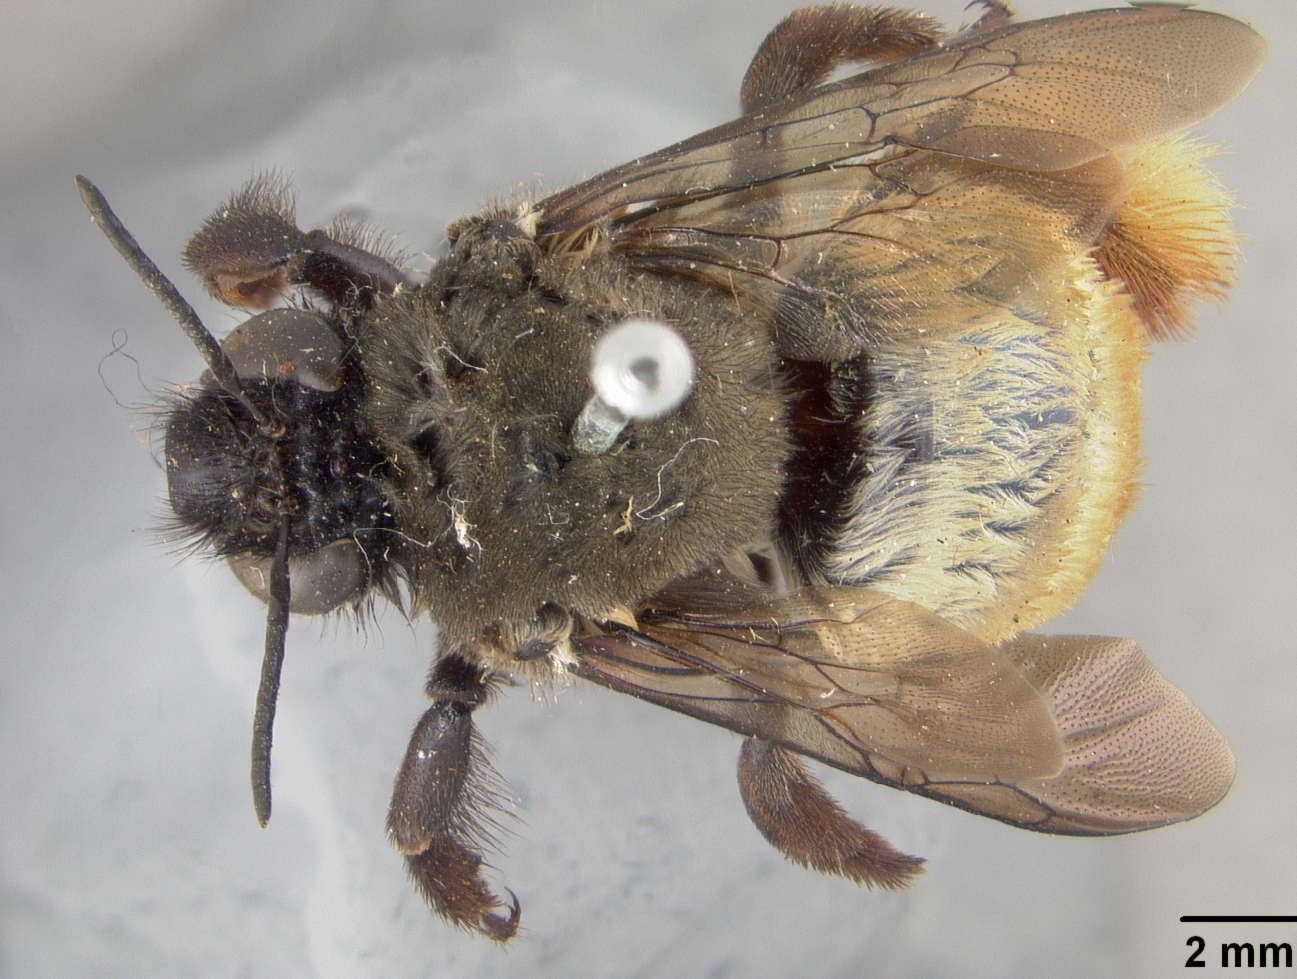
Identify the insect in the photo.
Centris chlorura
